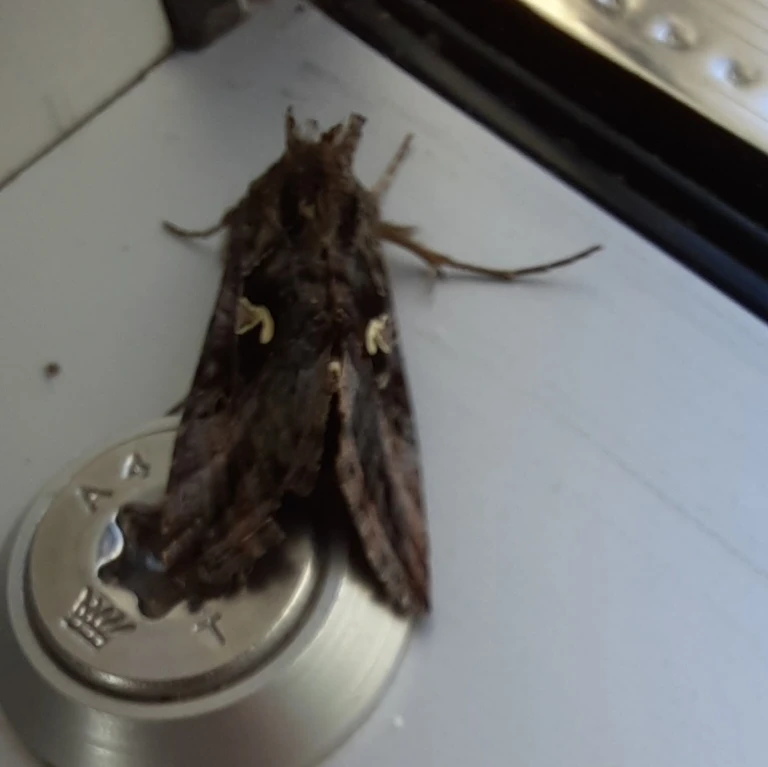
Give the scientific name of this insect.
Autographa gamma
